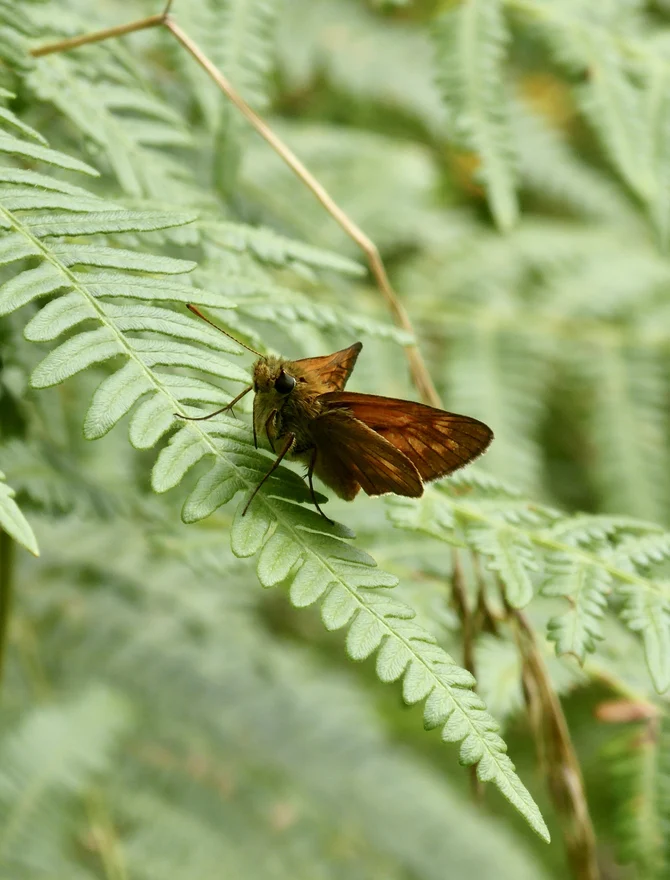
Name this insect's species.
Ochlodes sylvanus (also Ochlodes venata)
